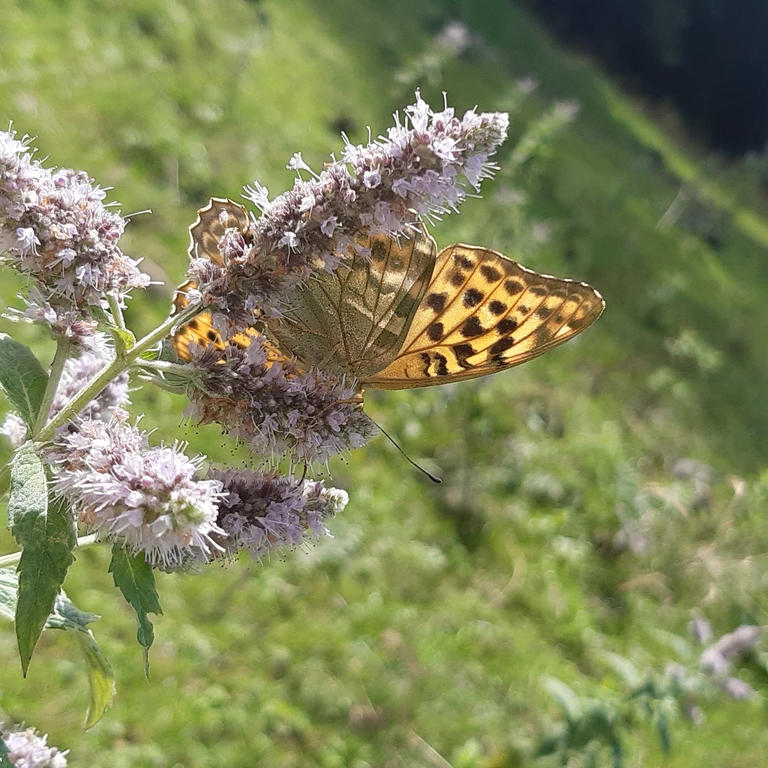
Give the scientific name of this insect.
Argynnis paphia
